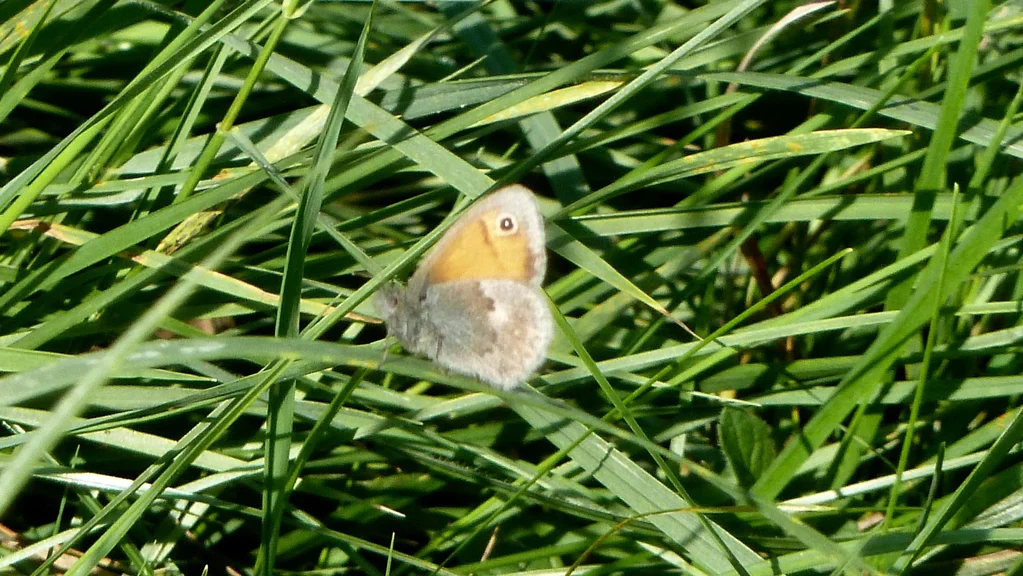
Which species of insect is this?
Coenonympha pamphilus
